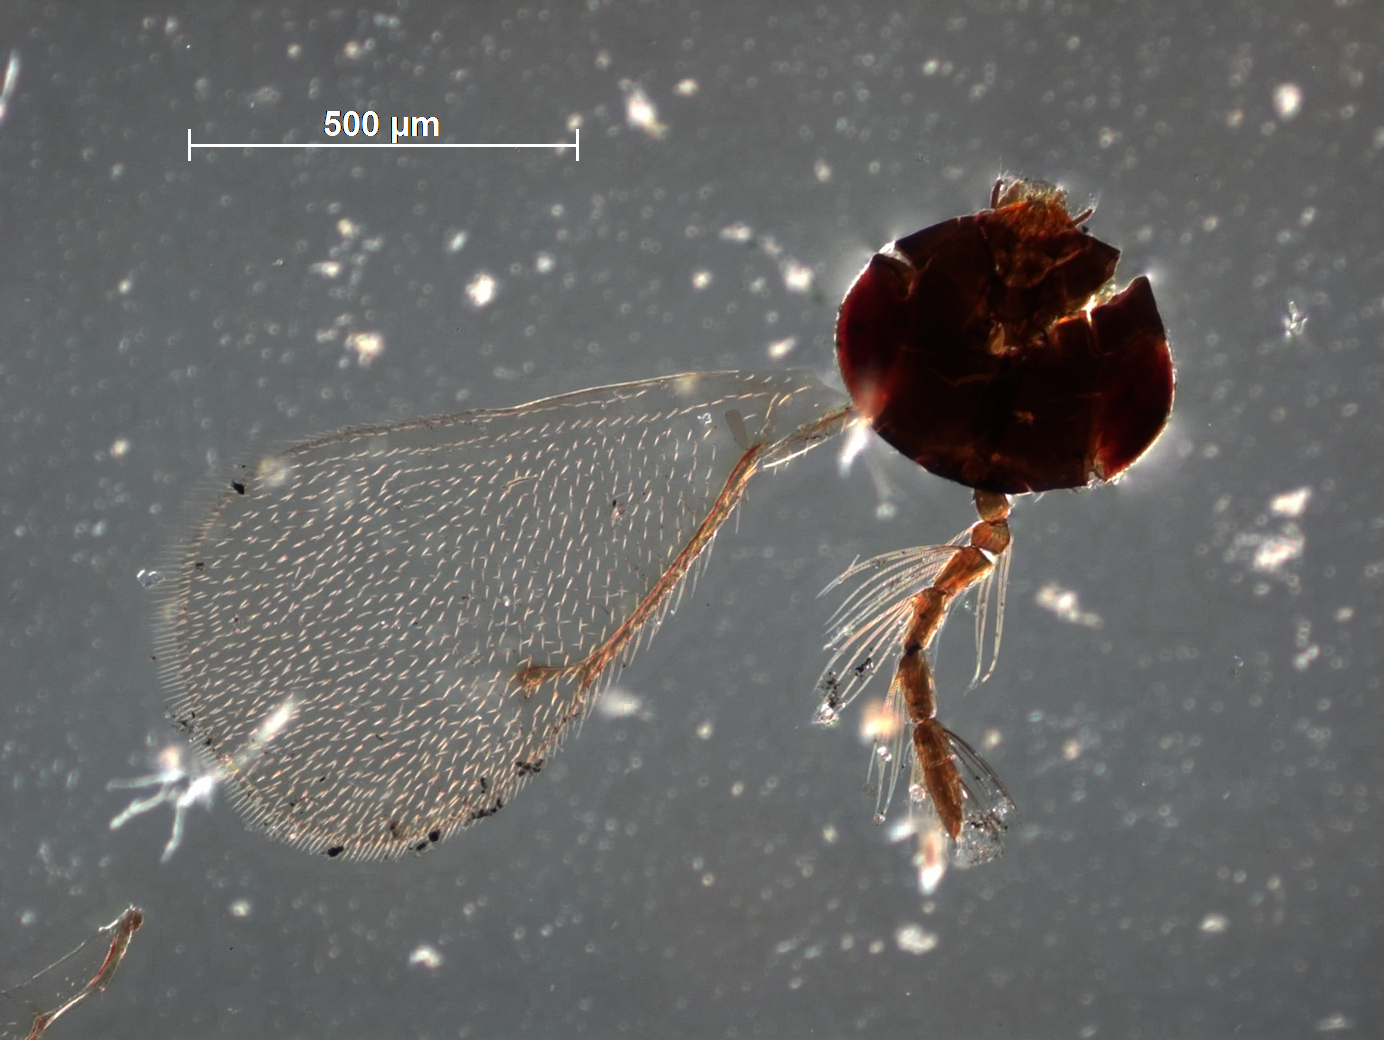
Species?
Tetrastichus kodaikanalensis
